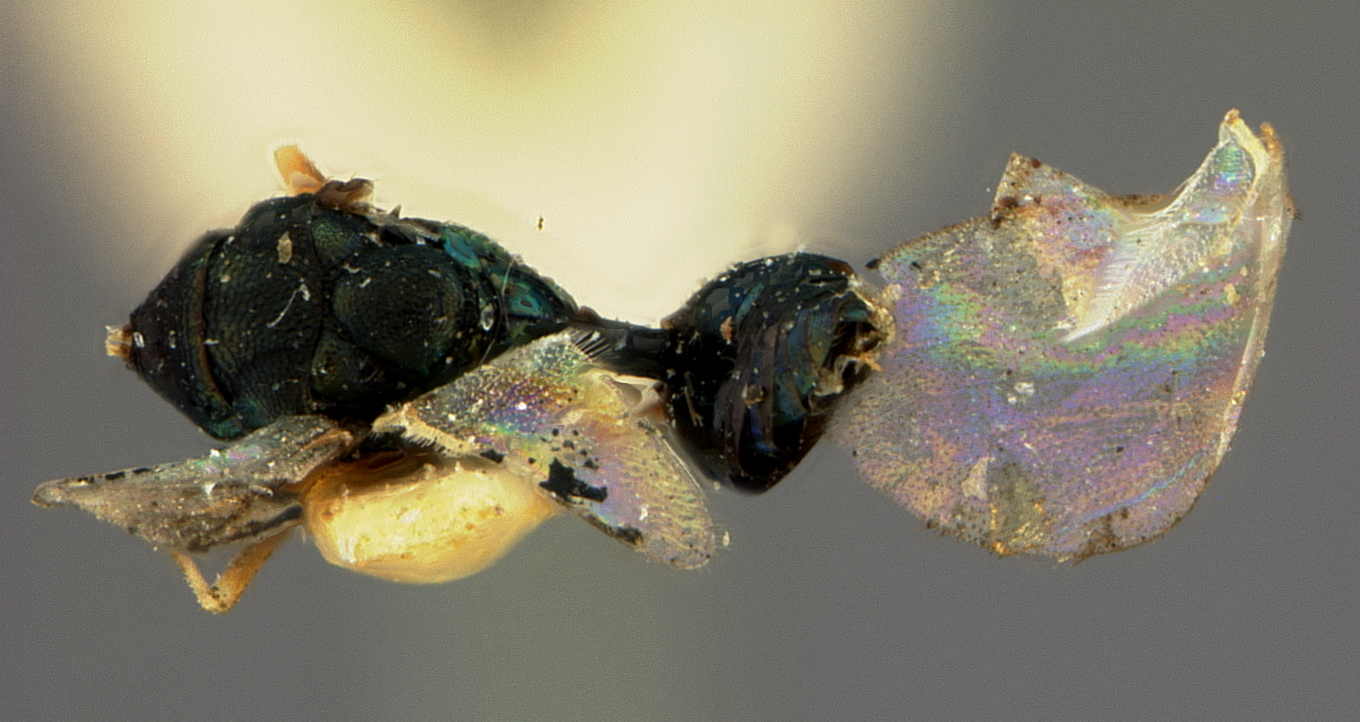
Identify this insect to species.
Cyrtogaster occidentalis
